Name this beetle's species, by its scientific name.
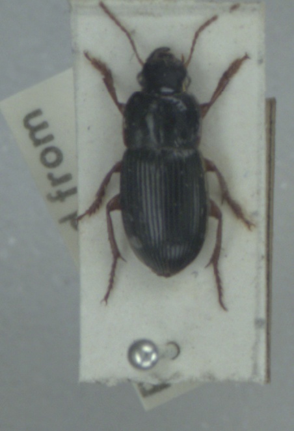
Harpalus latus
